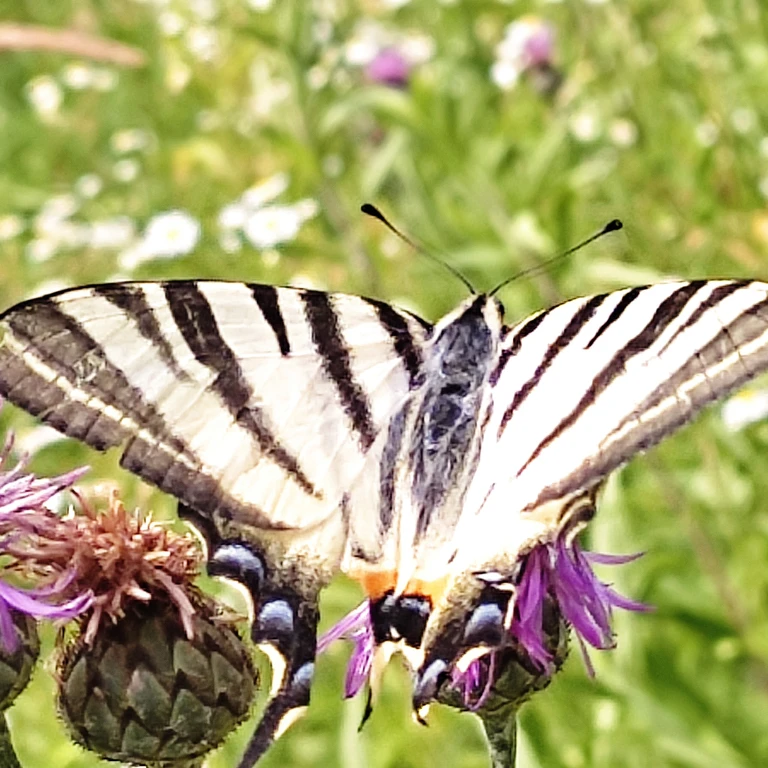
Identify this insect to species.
Iphiclides podalirius
